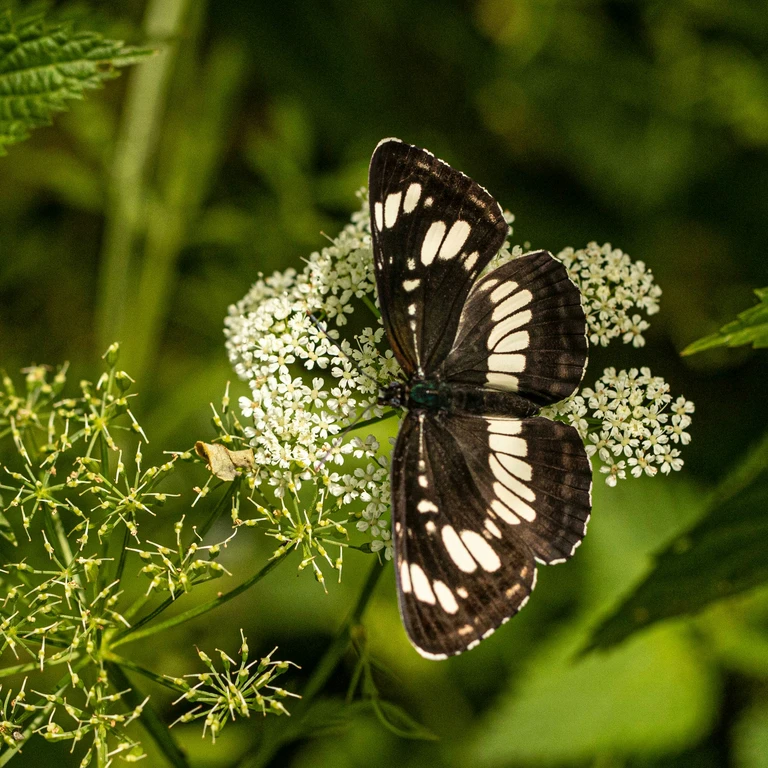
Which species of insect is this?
Neptis rivularis
